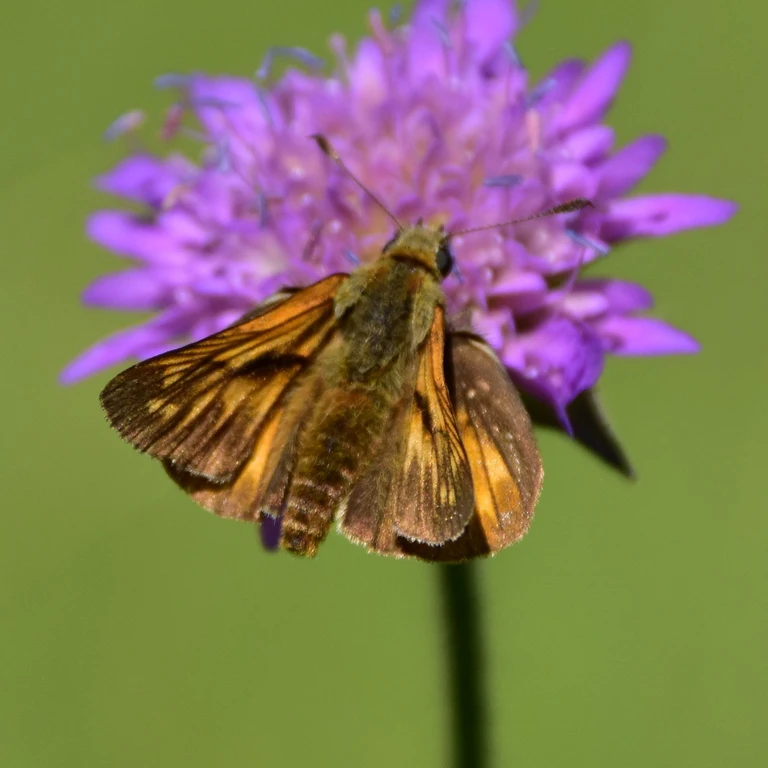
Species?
Ochlodes sylvanus (also Ochlodes venata)
